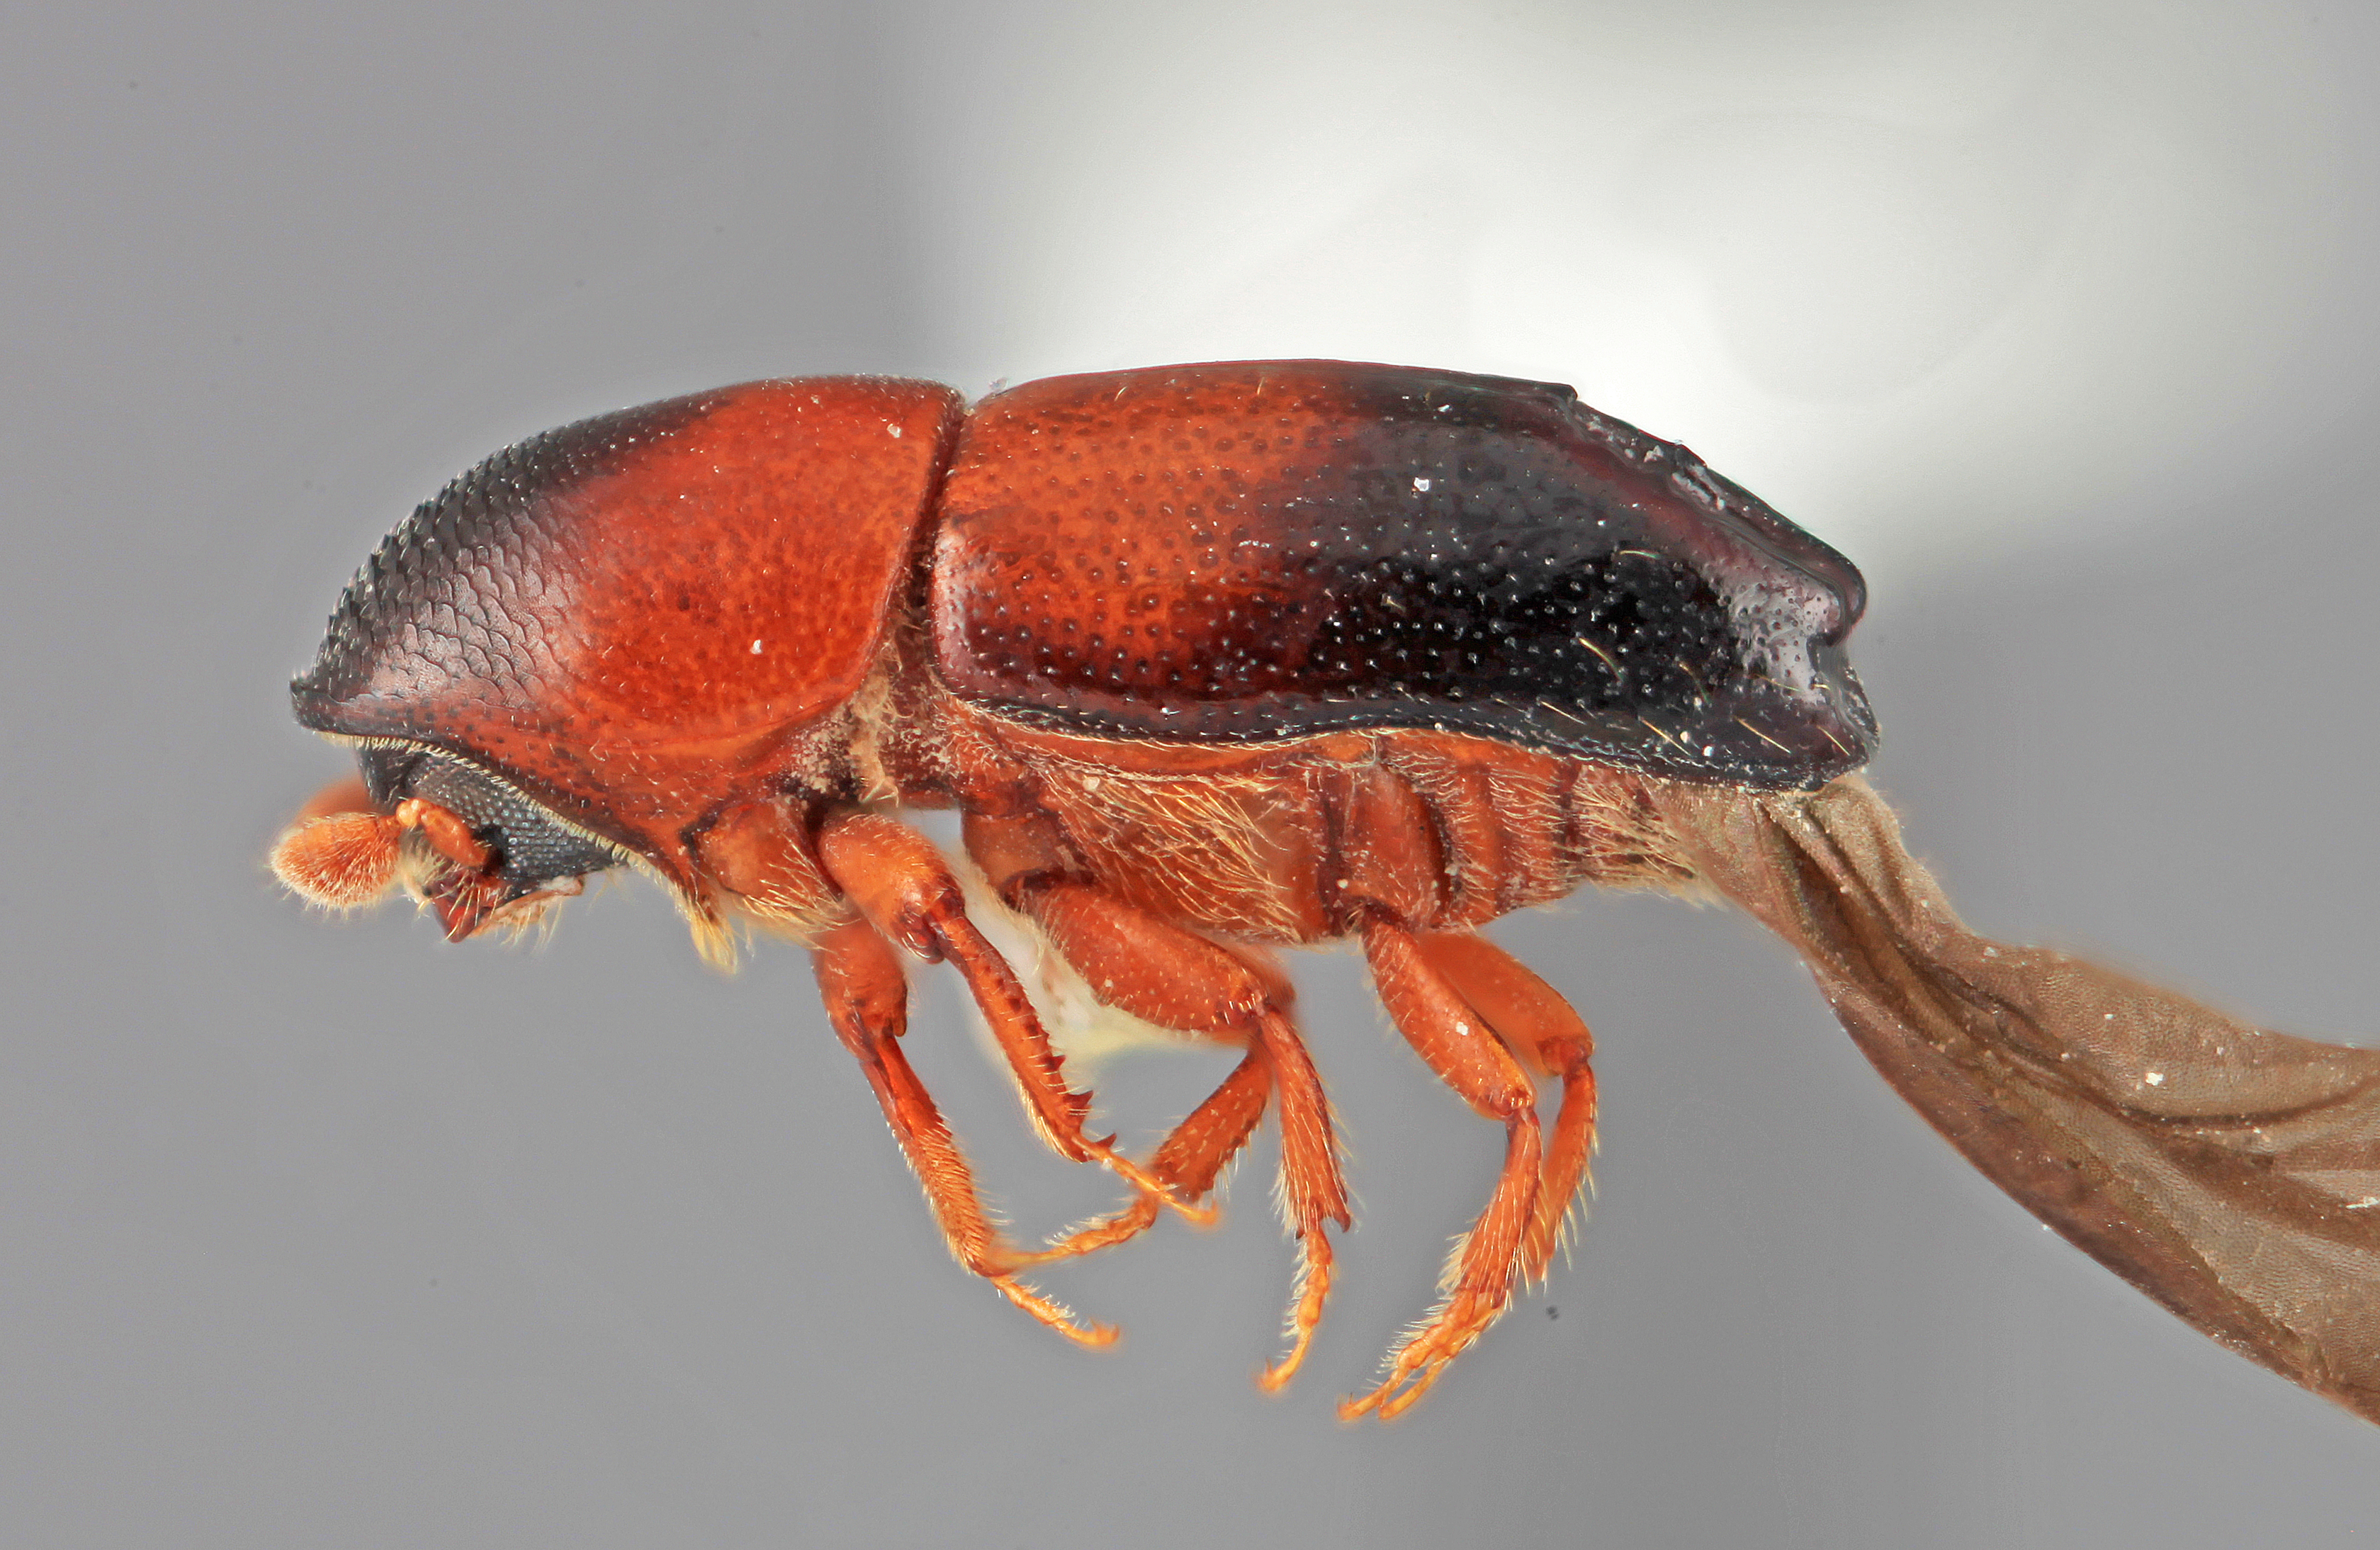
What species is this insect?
Tricolus subopacus
